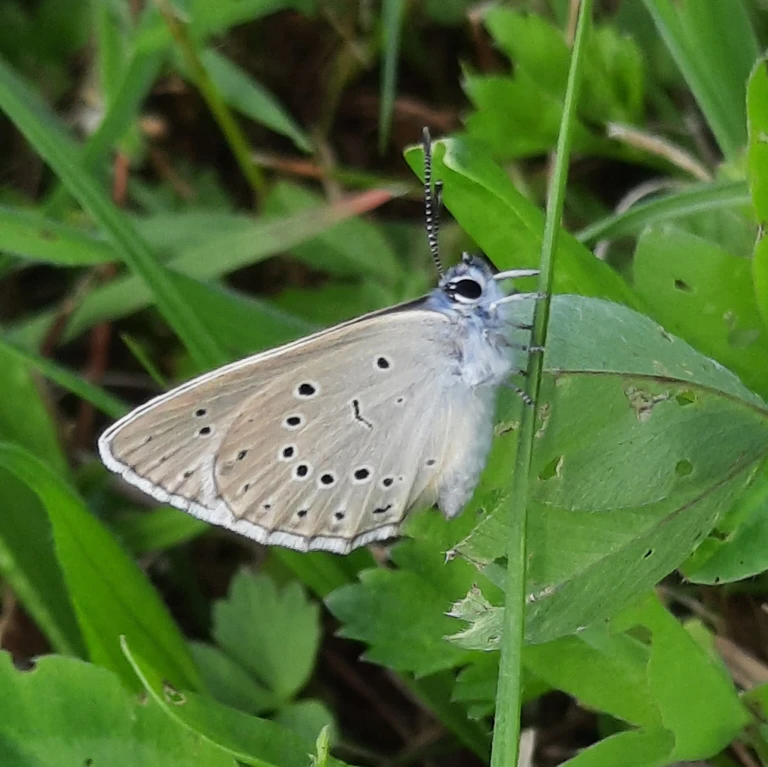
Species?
Phengaris teleius
